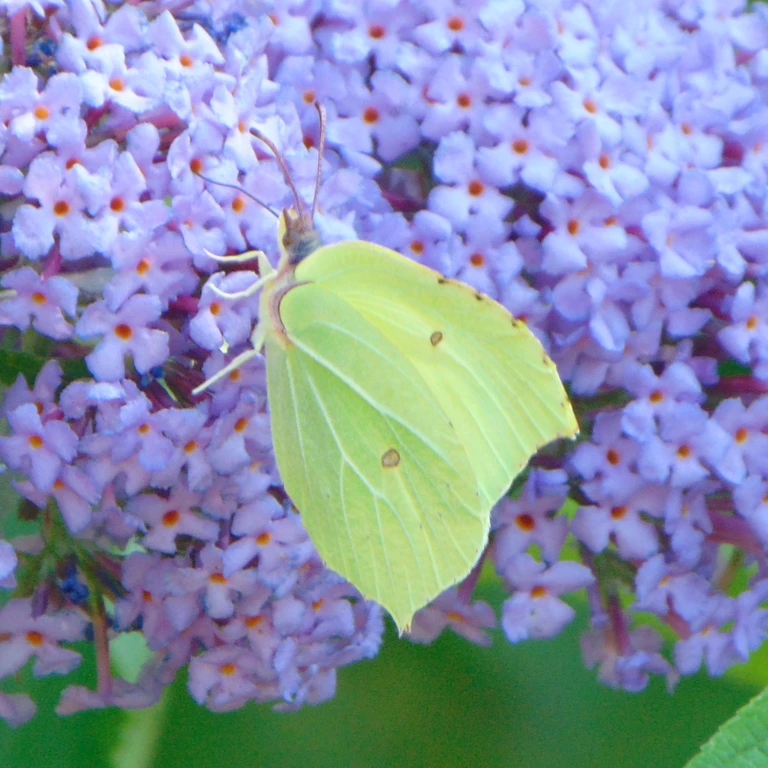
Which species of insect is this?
Gonepteryx rhamni
